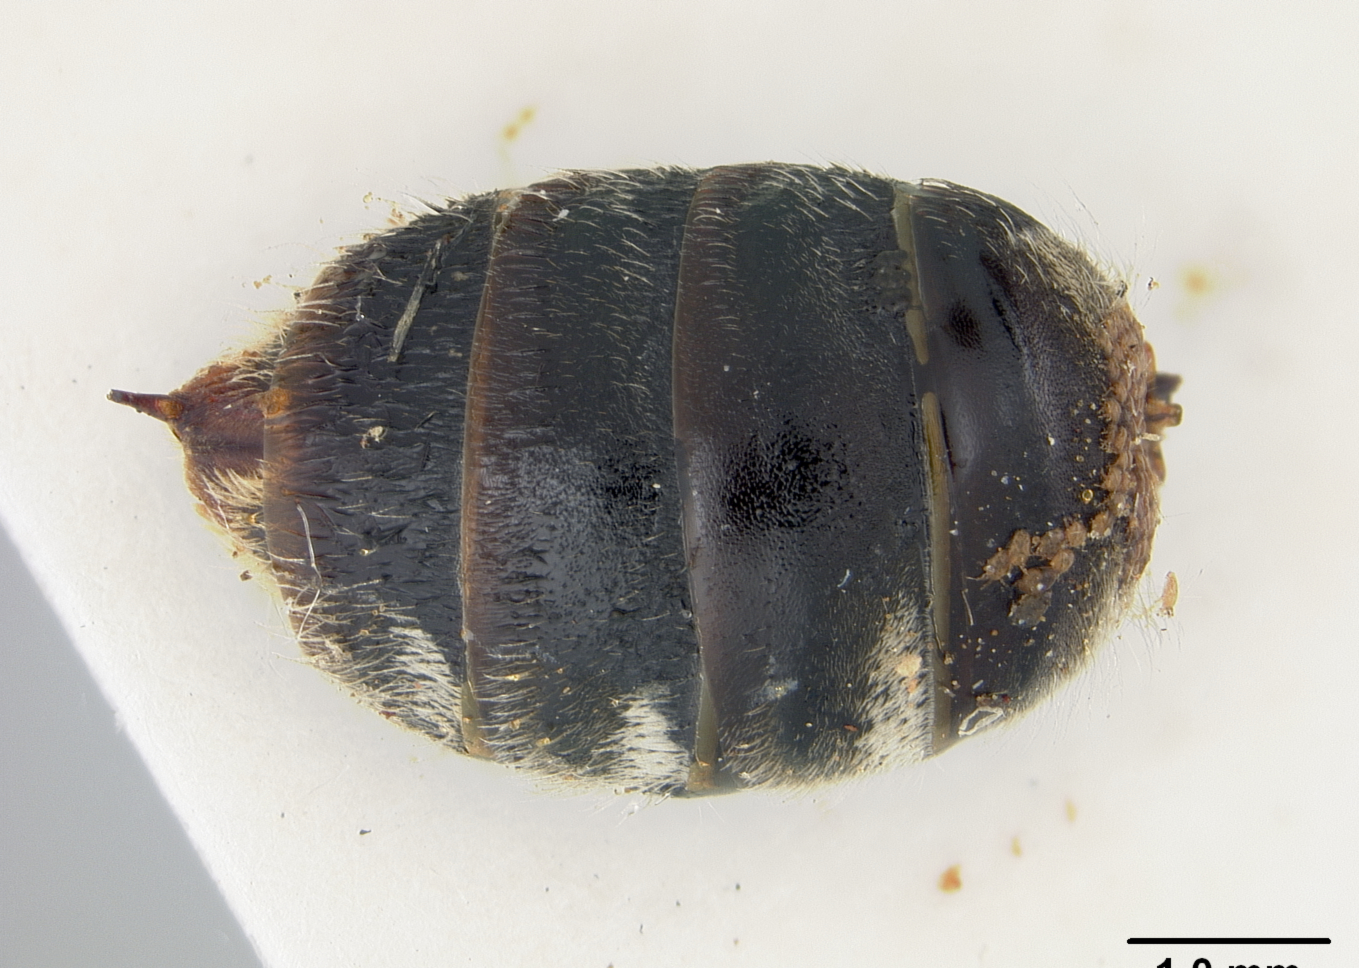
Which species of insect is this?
Halictus diversiformis
